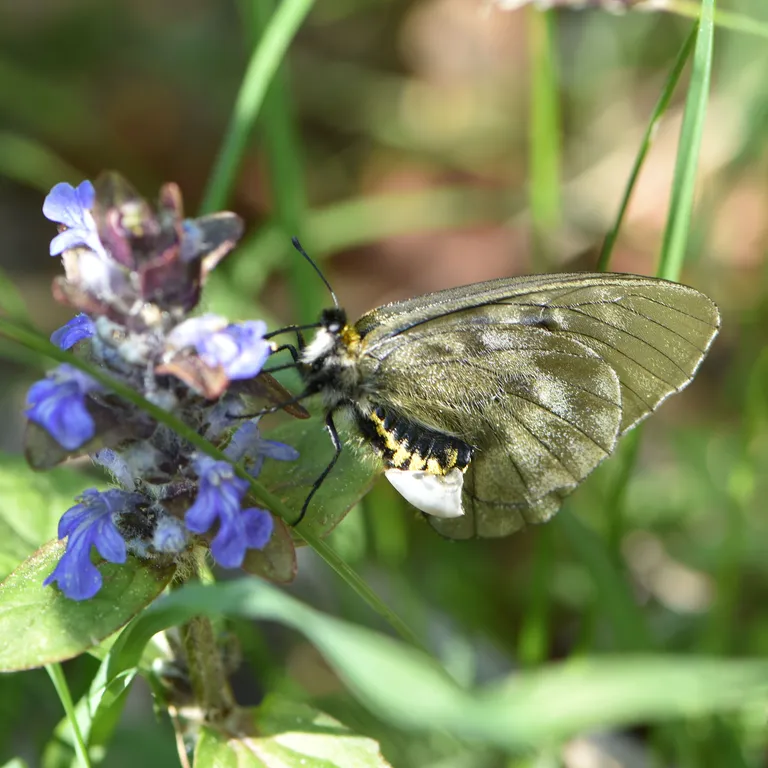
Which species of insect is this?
Parnassius mnemosyne
